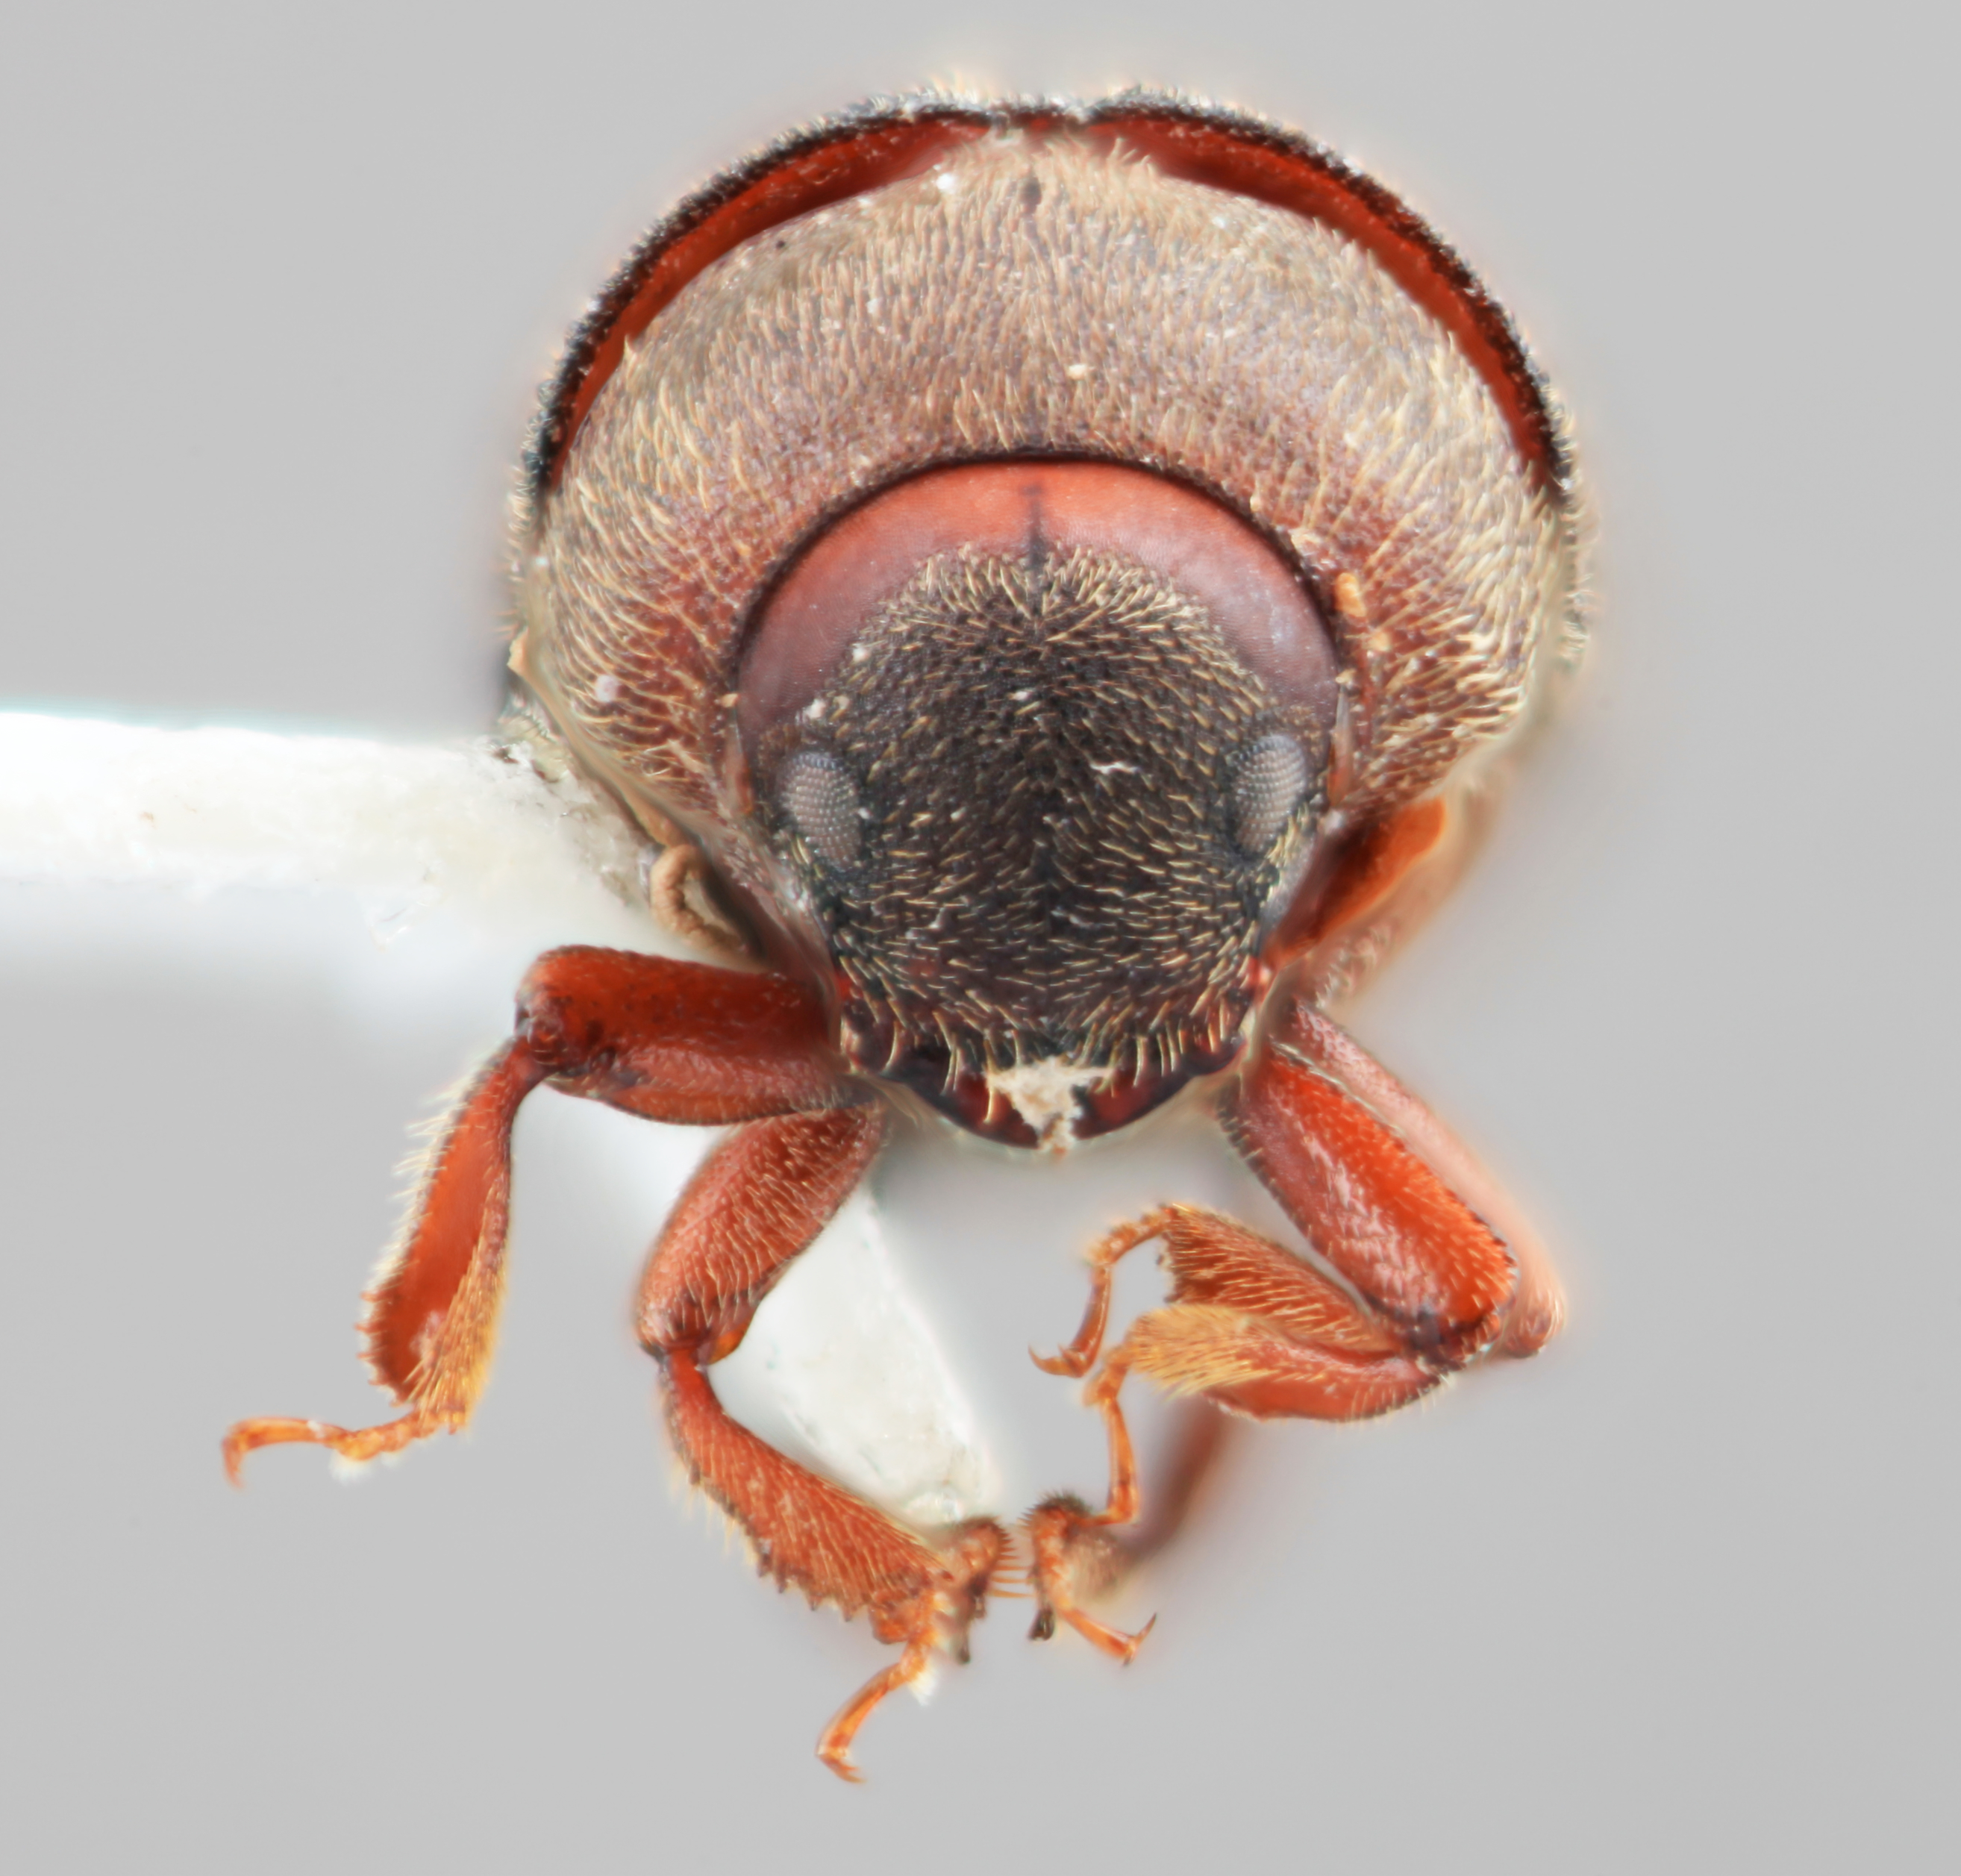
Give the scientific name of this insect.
Phrixosoma frustratum
